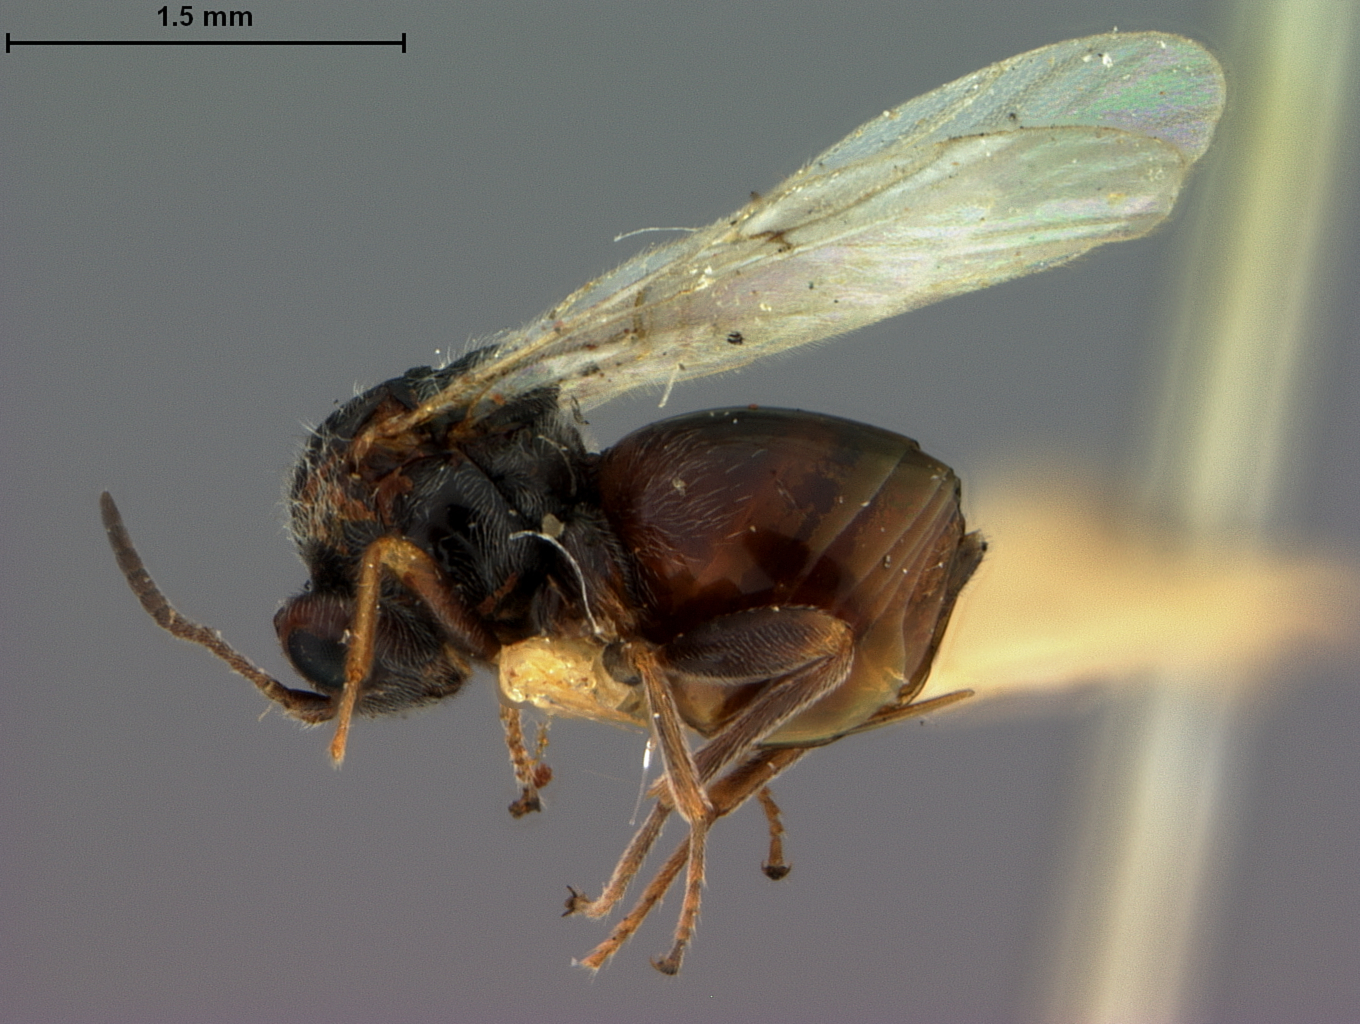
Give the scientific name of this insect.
Andricus lustrans
